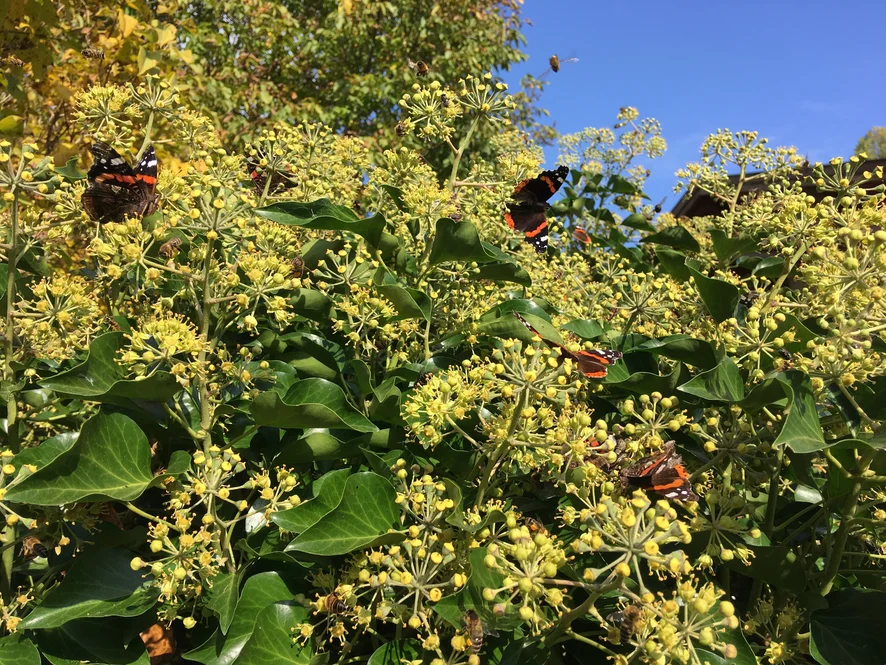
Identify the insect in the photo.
Vanessa atalanta
